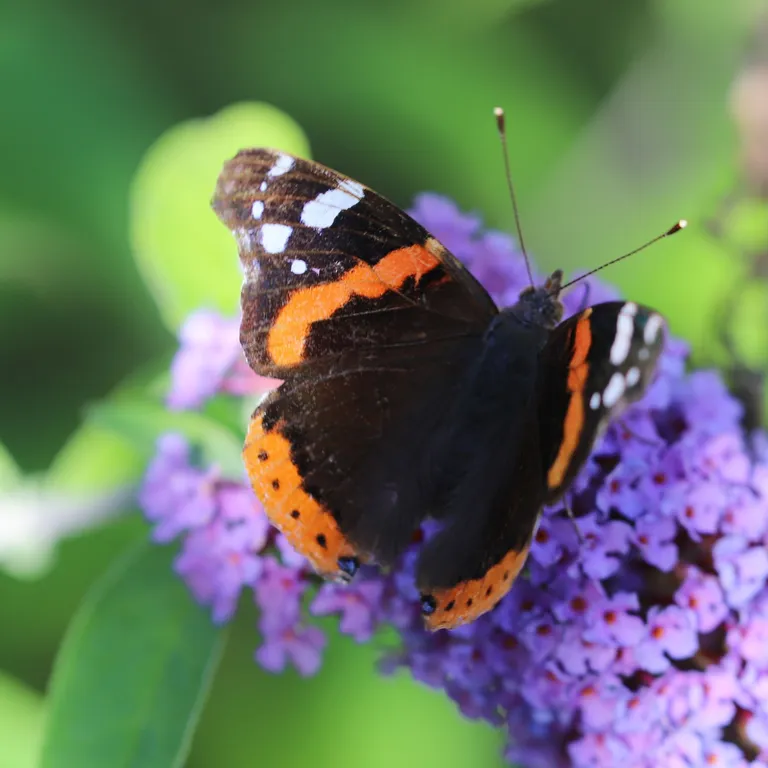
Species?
Vanessa atalanta
